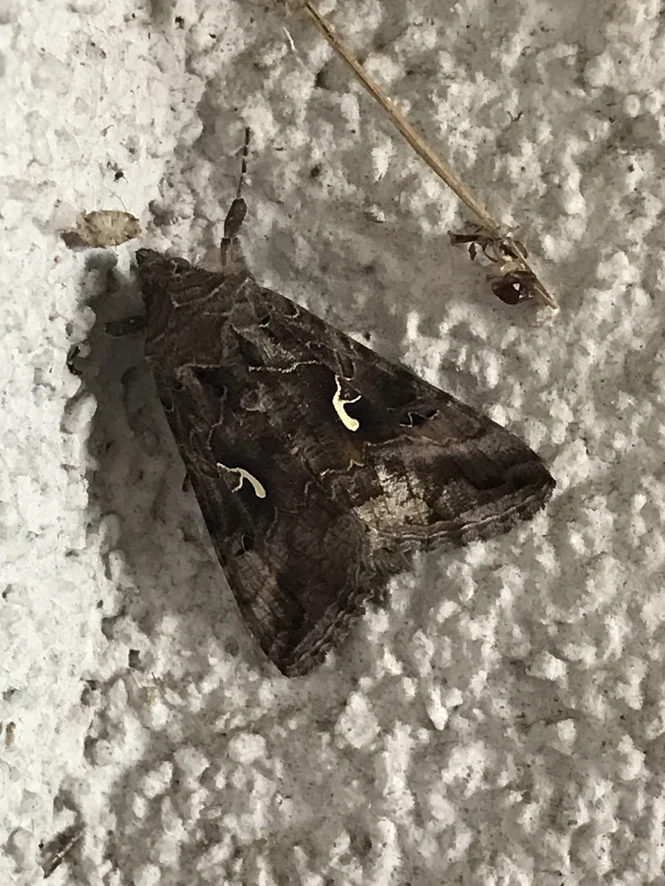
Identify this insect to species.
Autographa gamma
